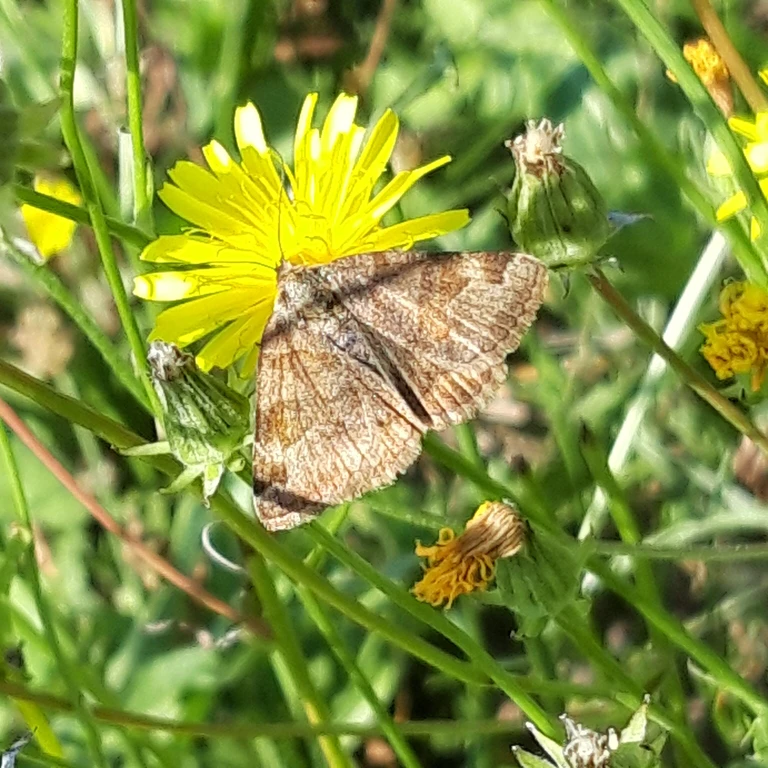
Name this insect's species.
Euclidia glyphica
